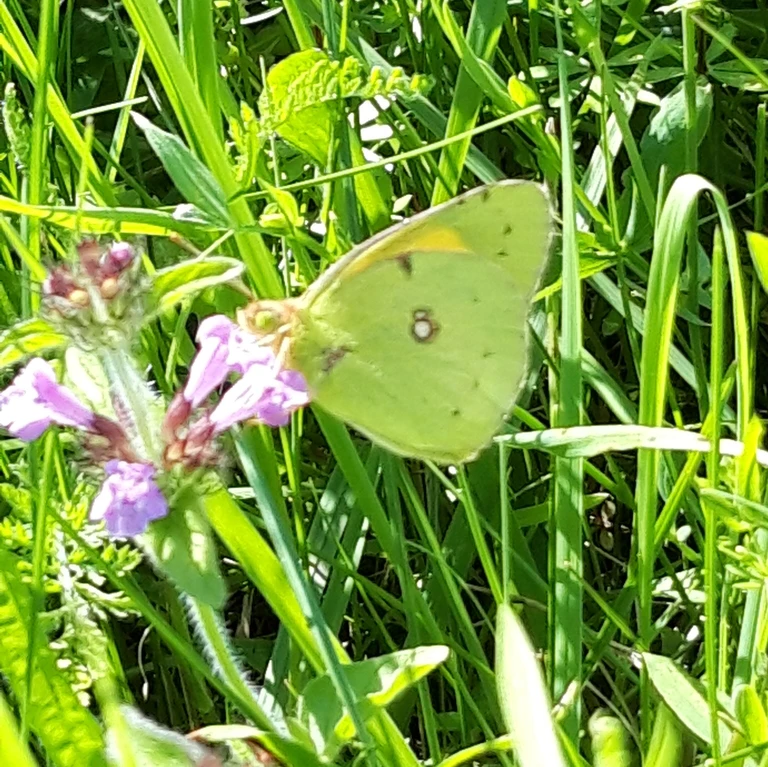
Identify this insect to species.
Colias croceus
